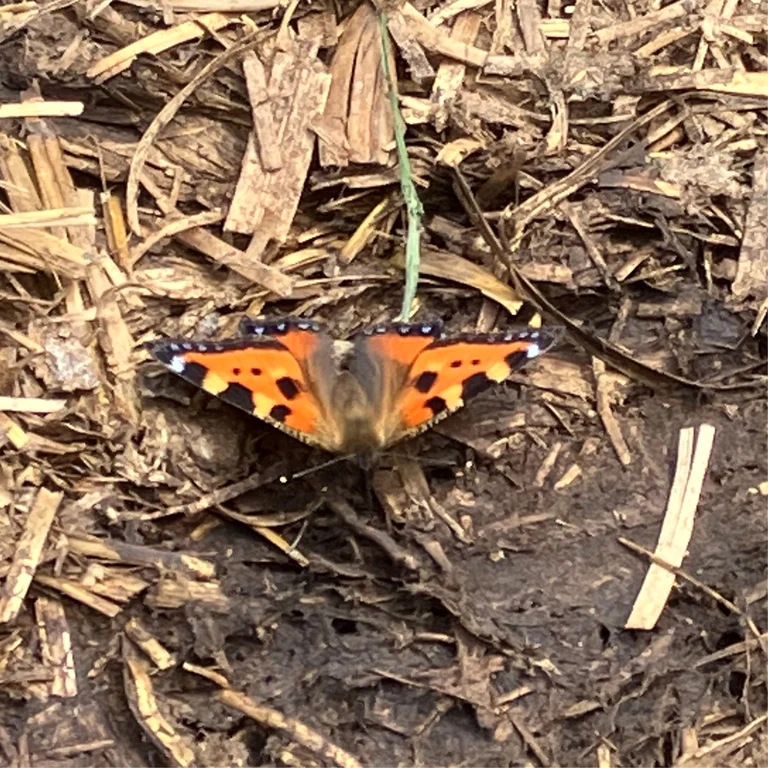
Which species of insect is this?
Aglais urticae
